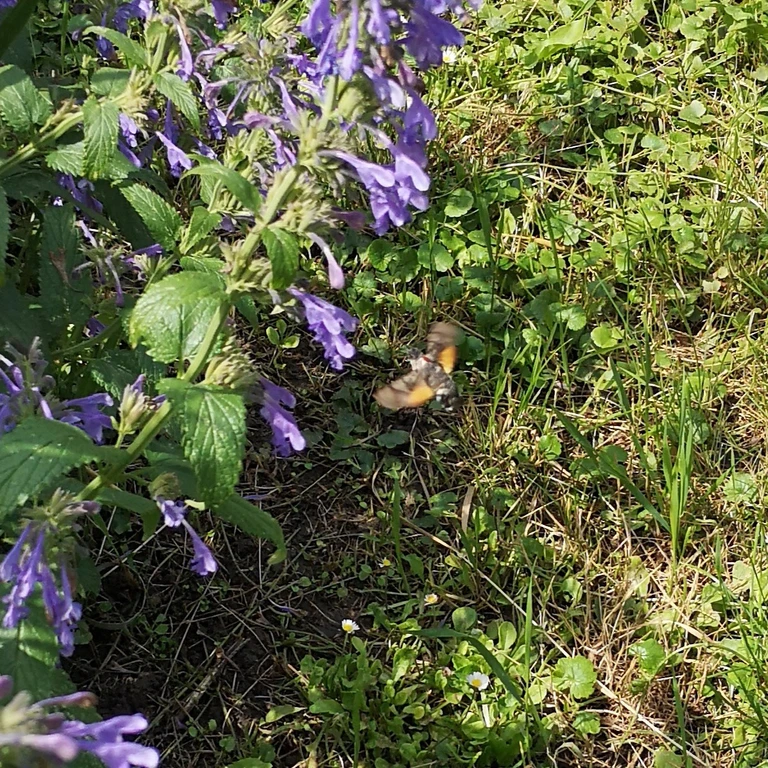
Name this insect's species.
Macroglossum stellatarum
